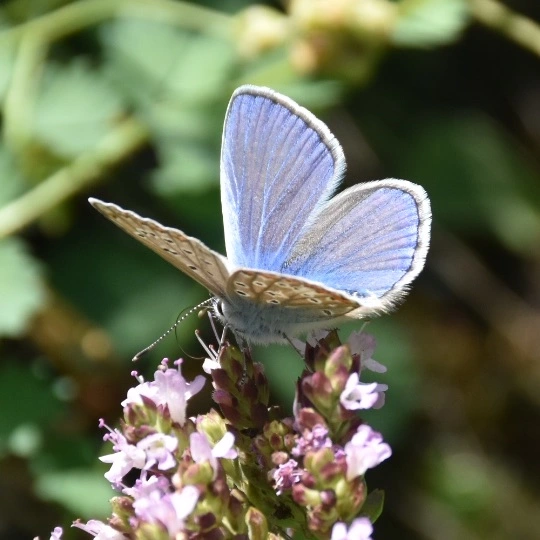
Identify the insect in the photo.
Polyommatus icarus
